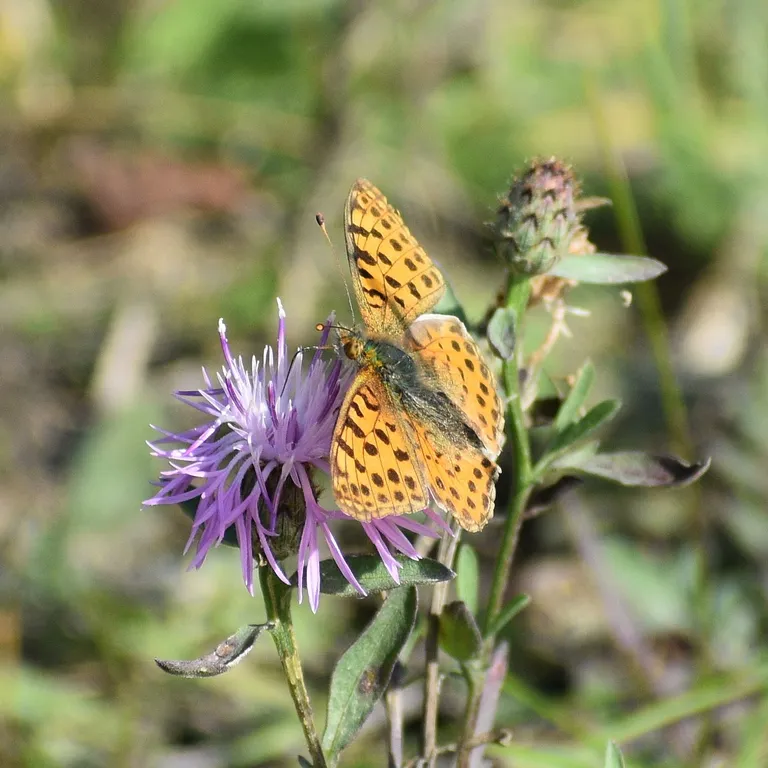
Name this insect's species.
Issoria lathonia
